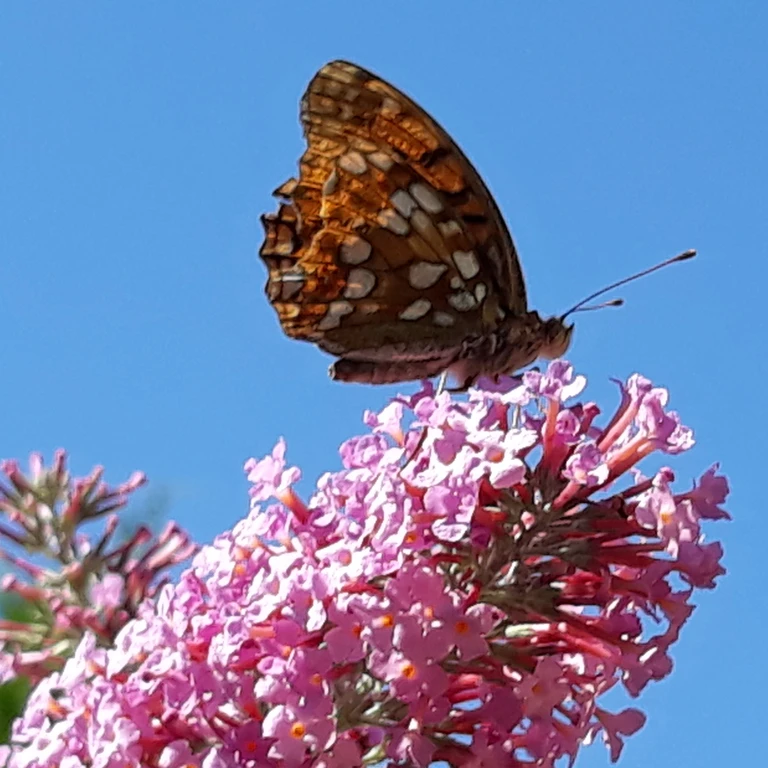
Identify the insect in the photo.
Fabriciana adippe
